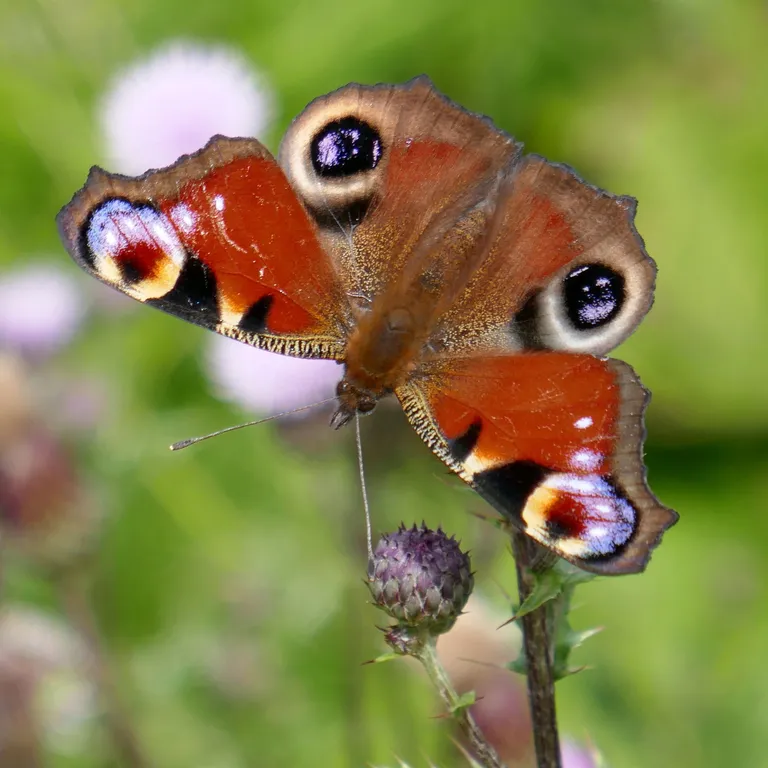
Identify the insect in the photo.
Aglais io
